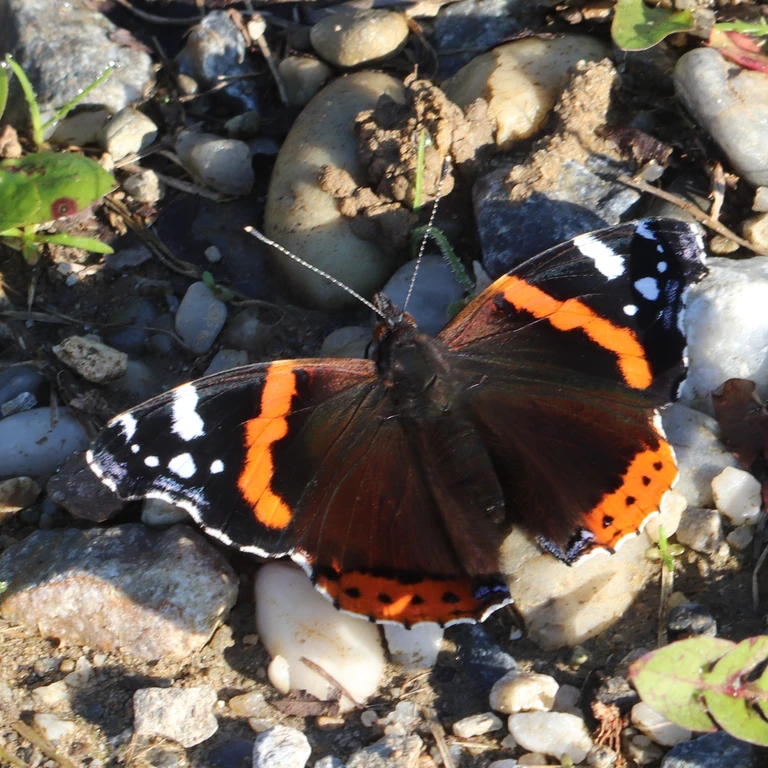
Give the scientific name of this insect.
Vanessa atalanta
